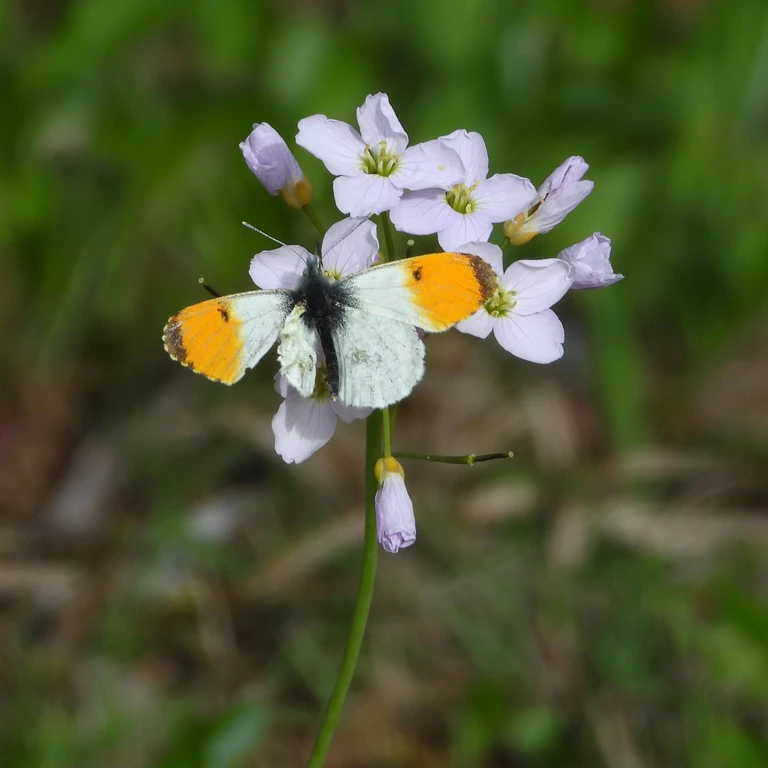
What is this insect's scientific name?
Anthocharis cardamines
